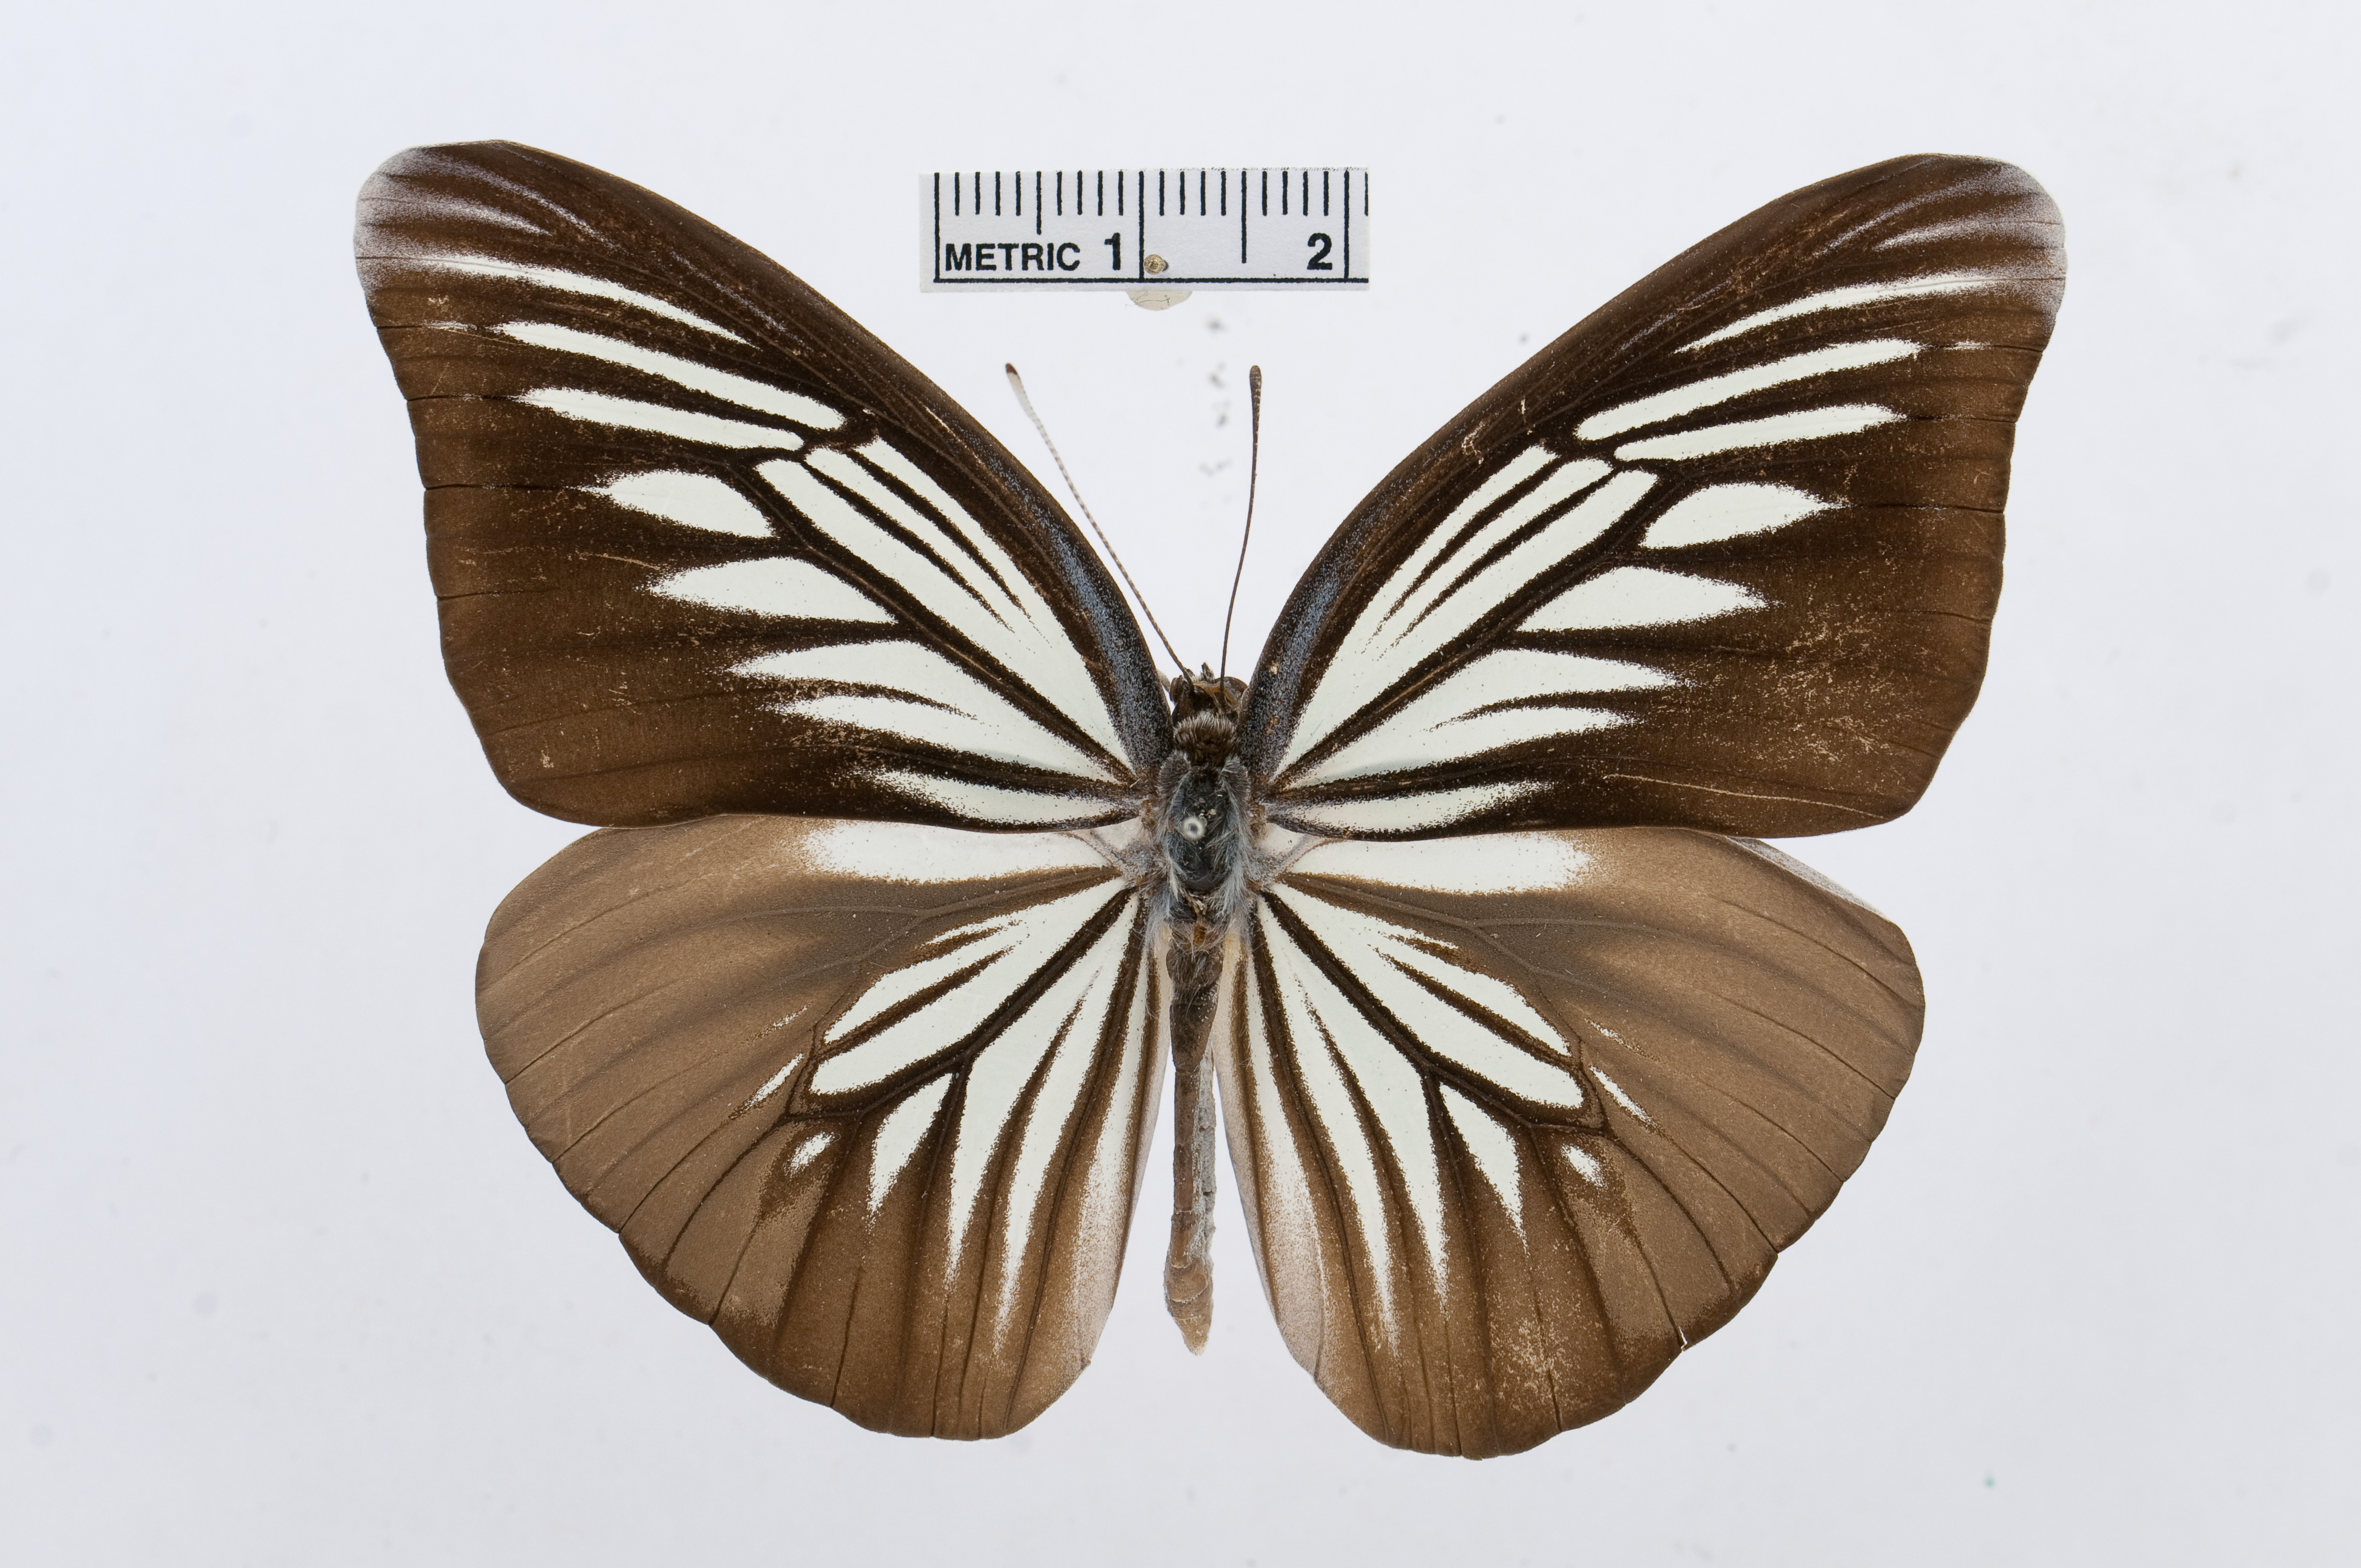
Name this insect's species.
Pareronia tritaea
